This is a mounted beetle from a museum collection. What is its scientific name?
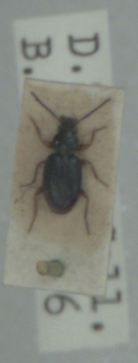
Bembidion assimile
